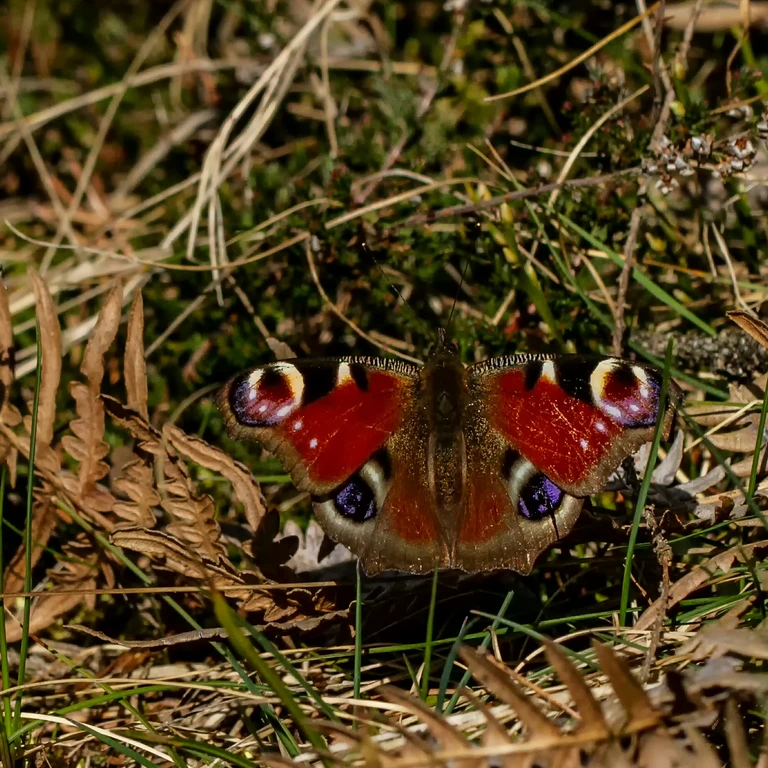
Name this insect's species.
Aglais io
